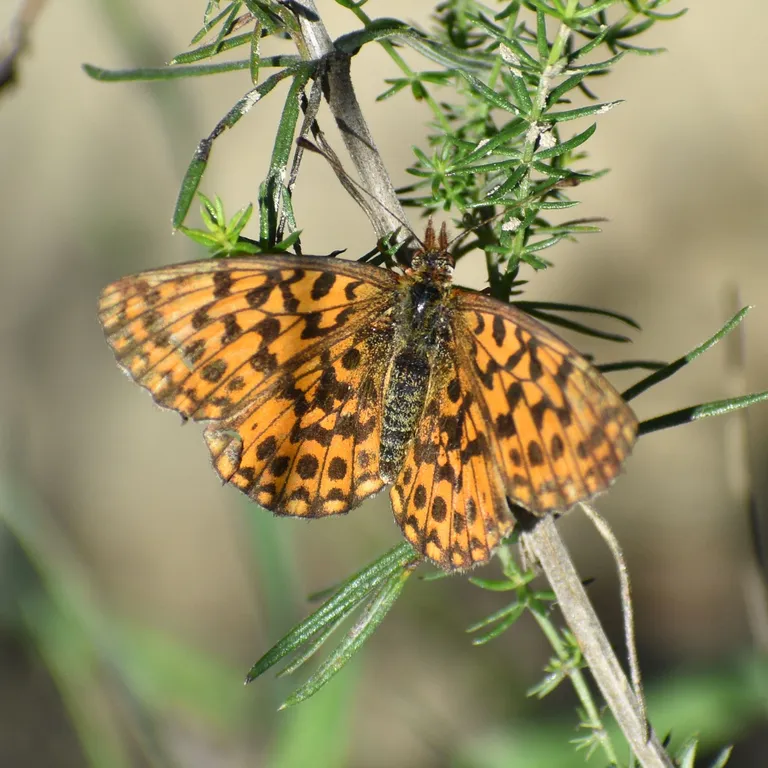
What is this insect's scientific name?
Boloria dia
